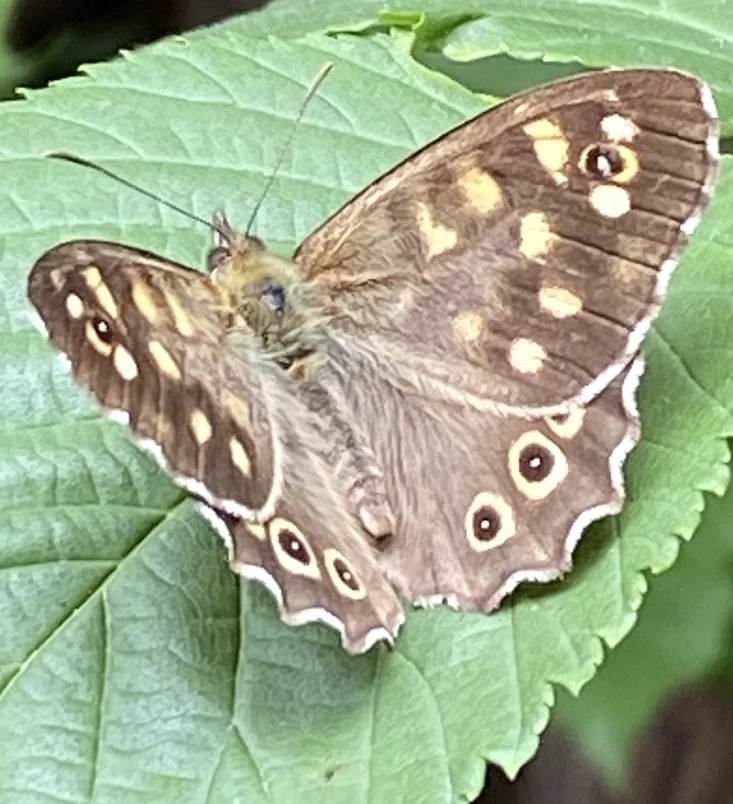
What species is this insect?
Pararge aegeria
